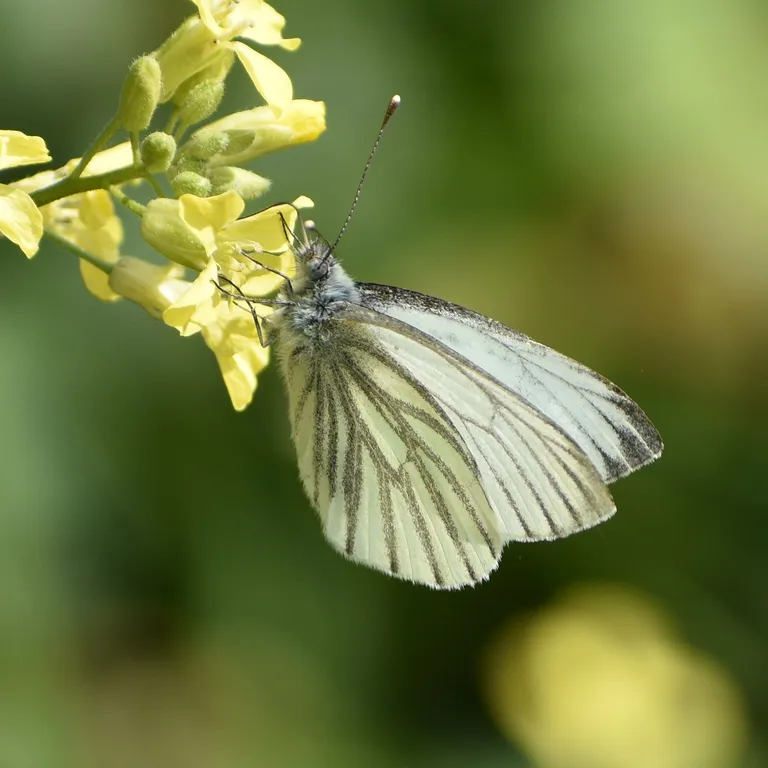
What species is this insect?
Pieris napi
